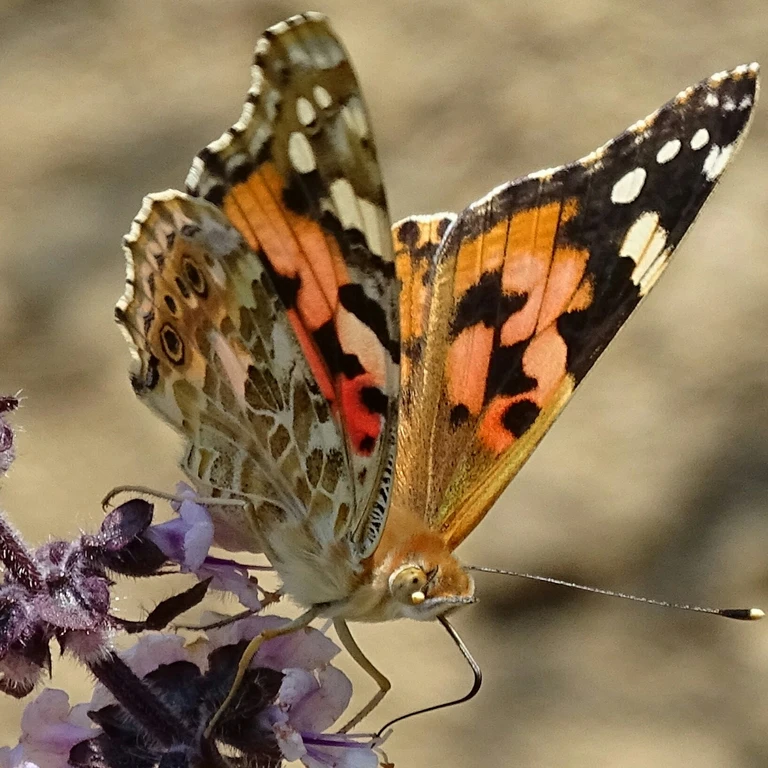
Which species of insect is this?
Vanessa cardui
